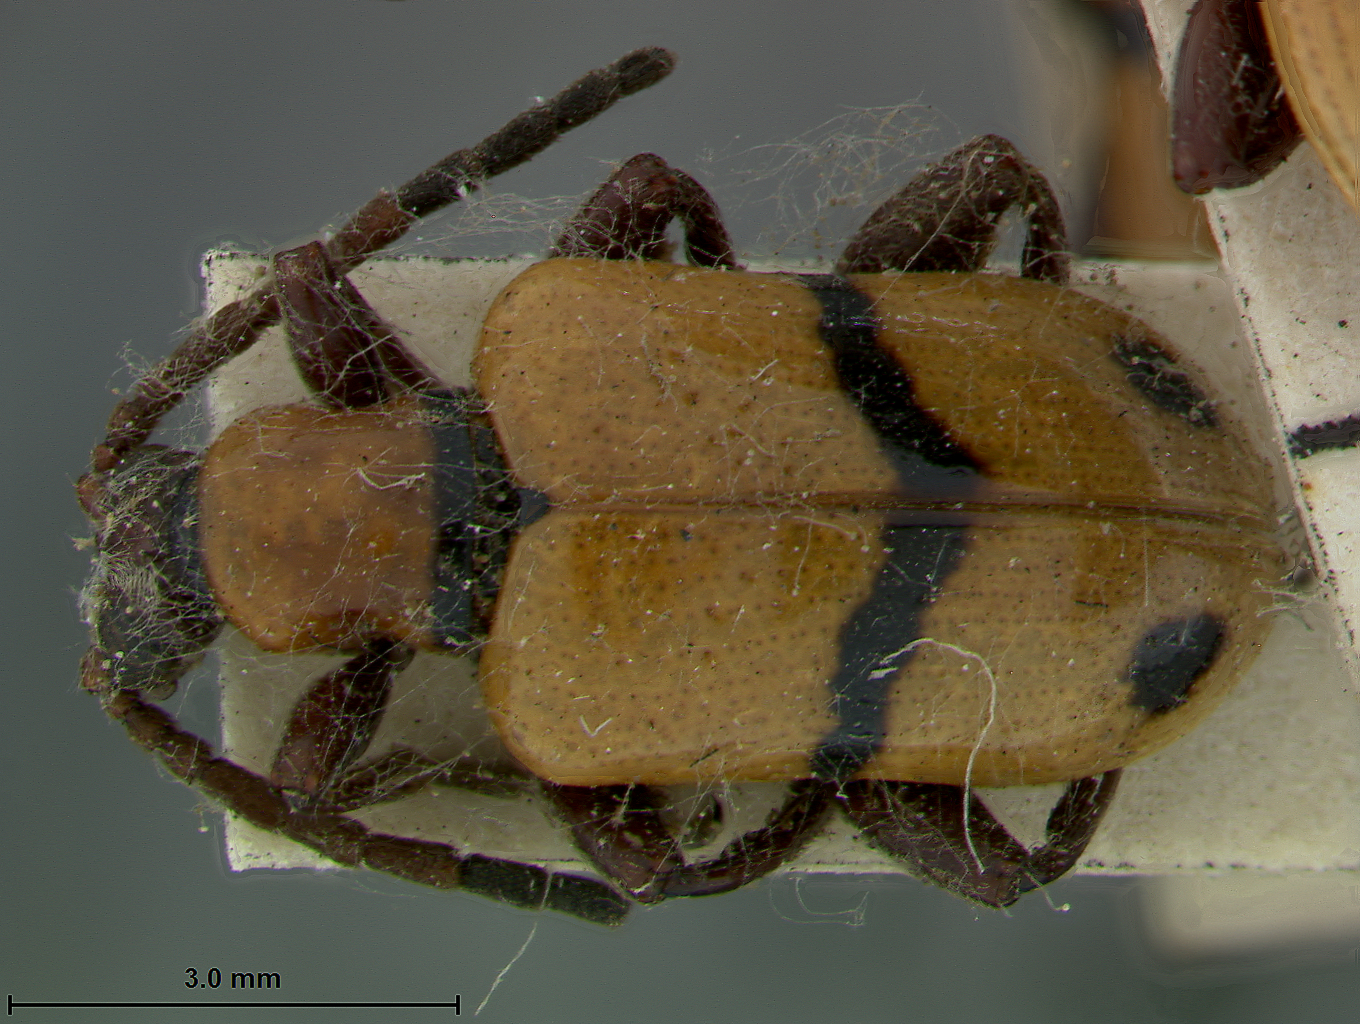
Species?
Crioceris fasciatipennis
